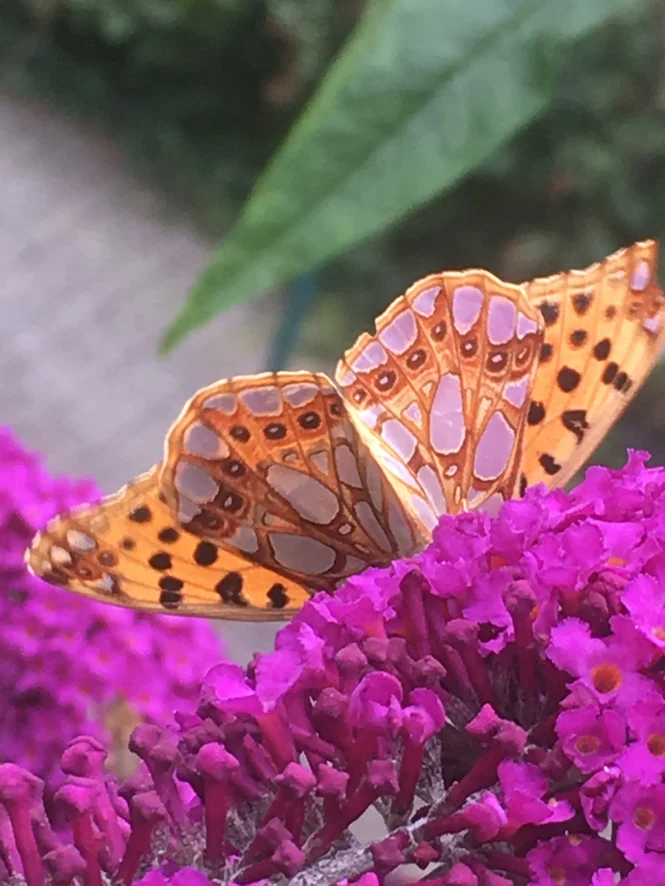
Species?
Issoria lathonia
